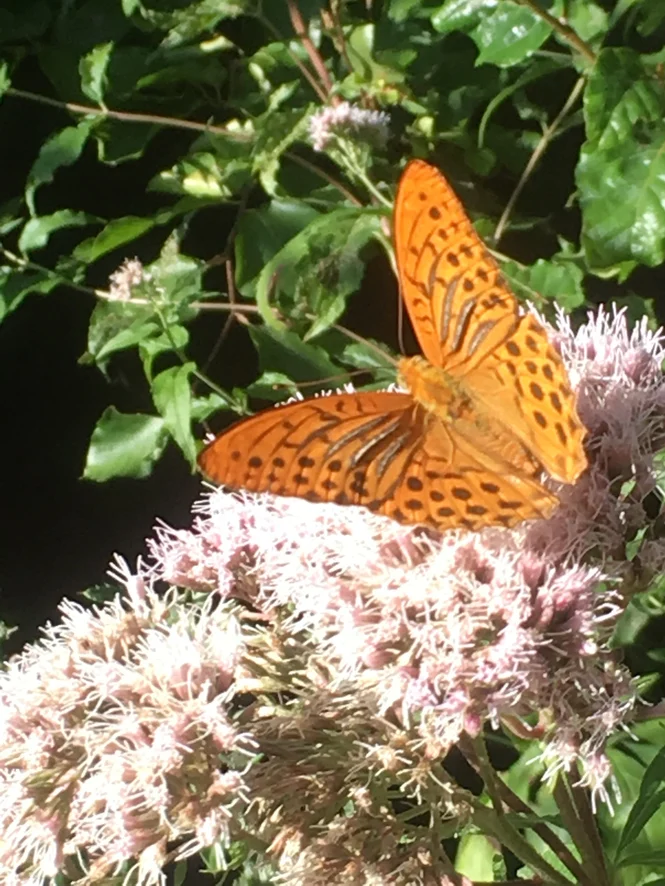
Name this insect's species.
Argynnis paphia
